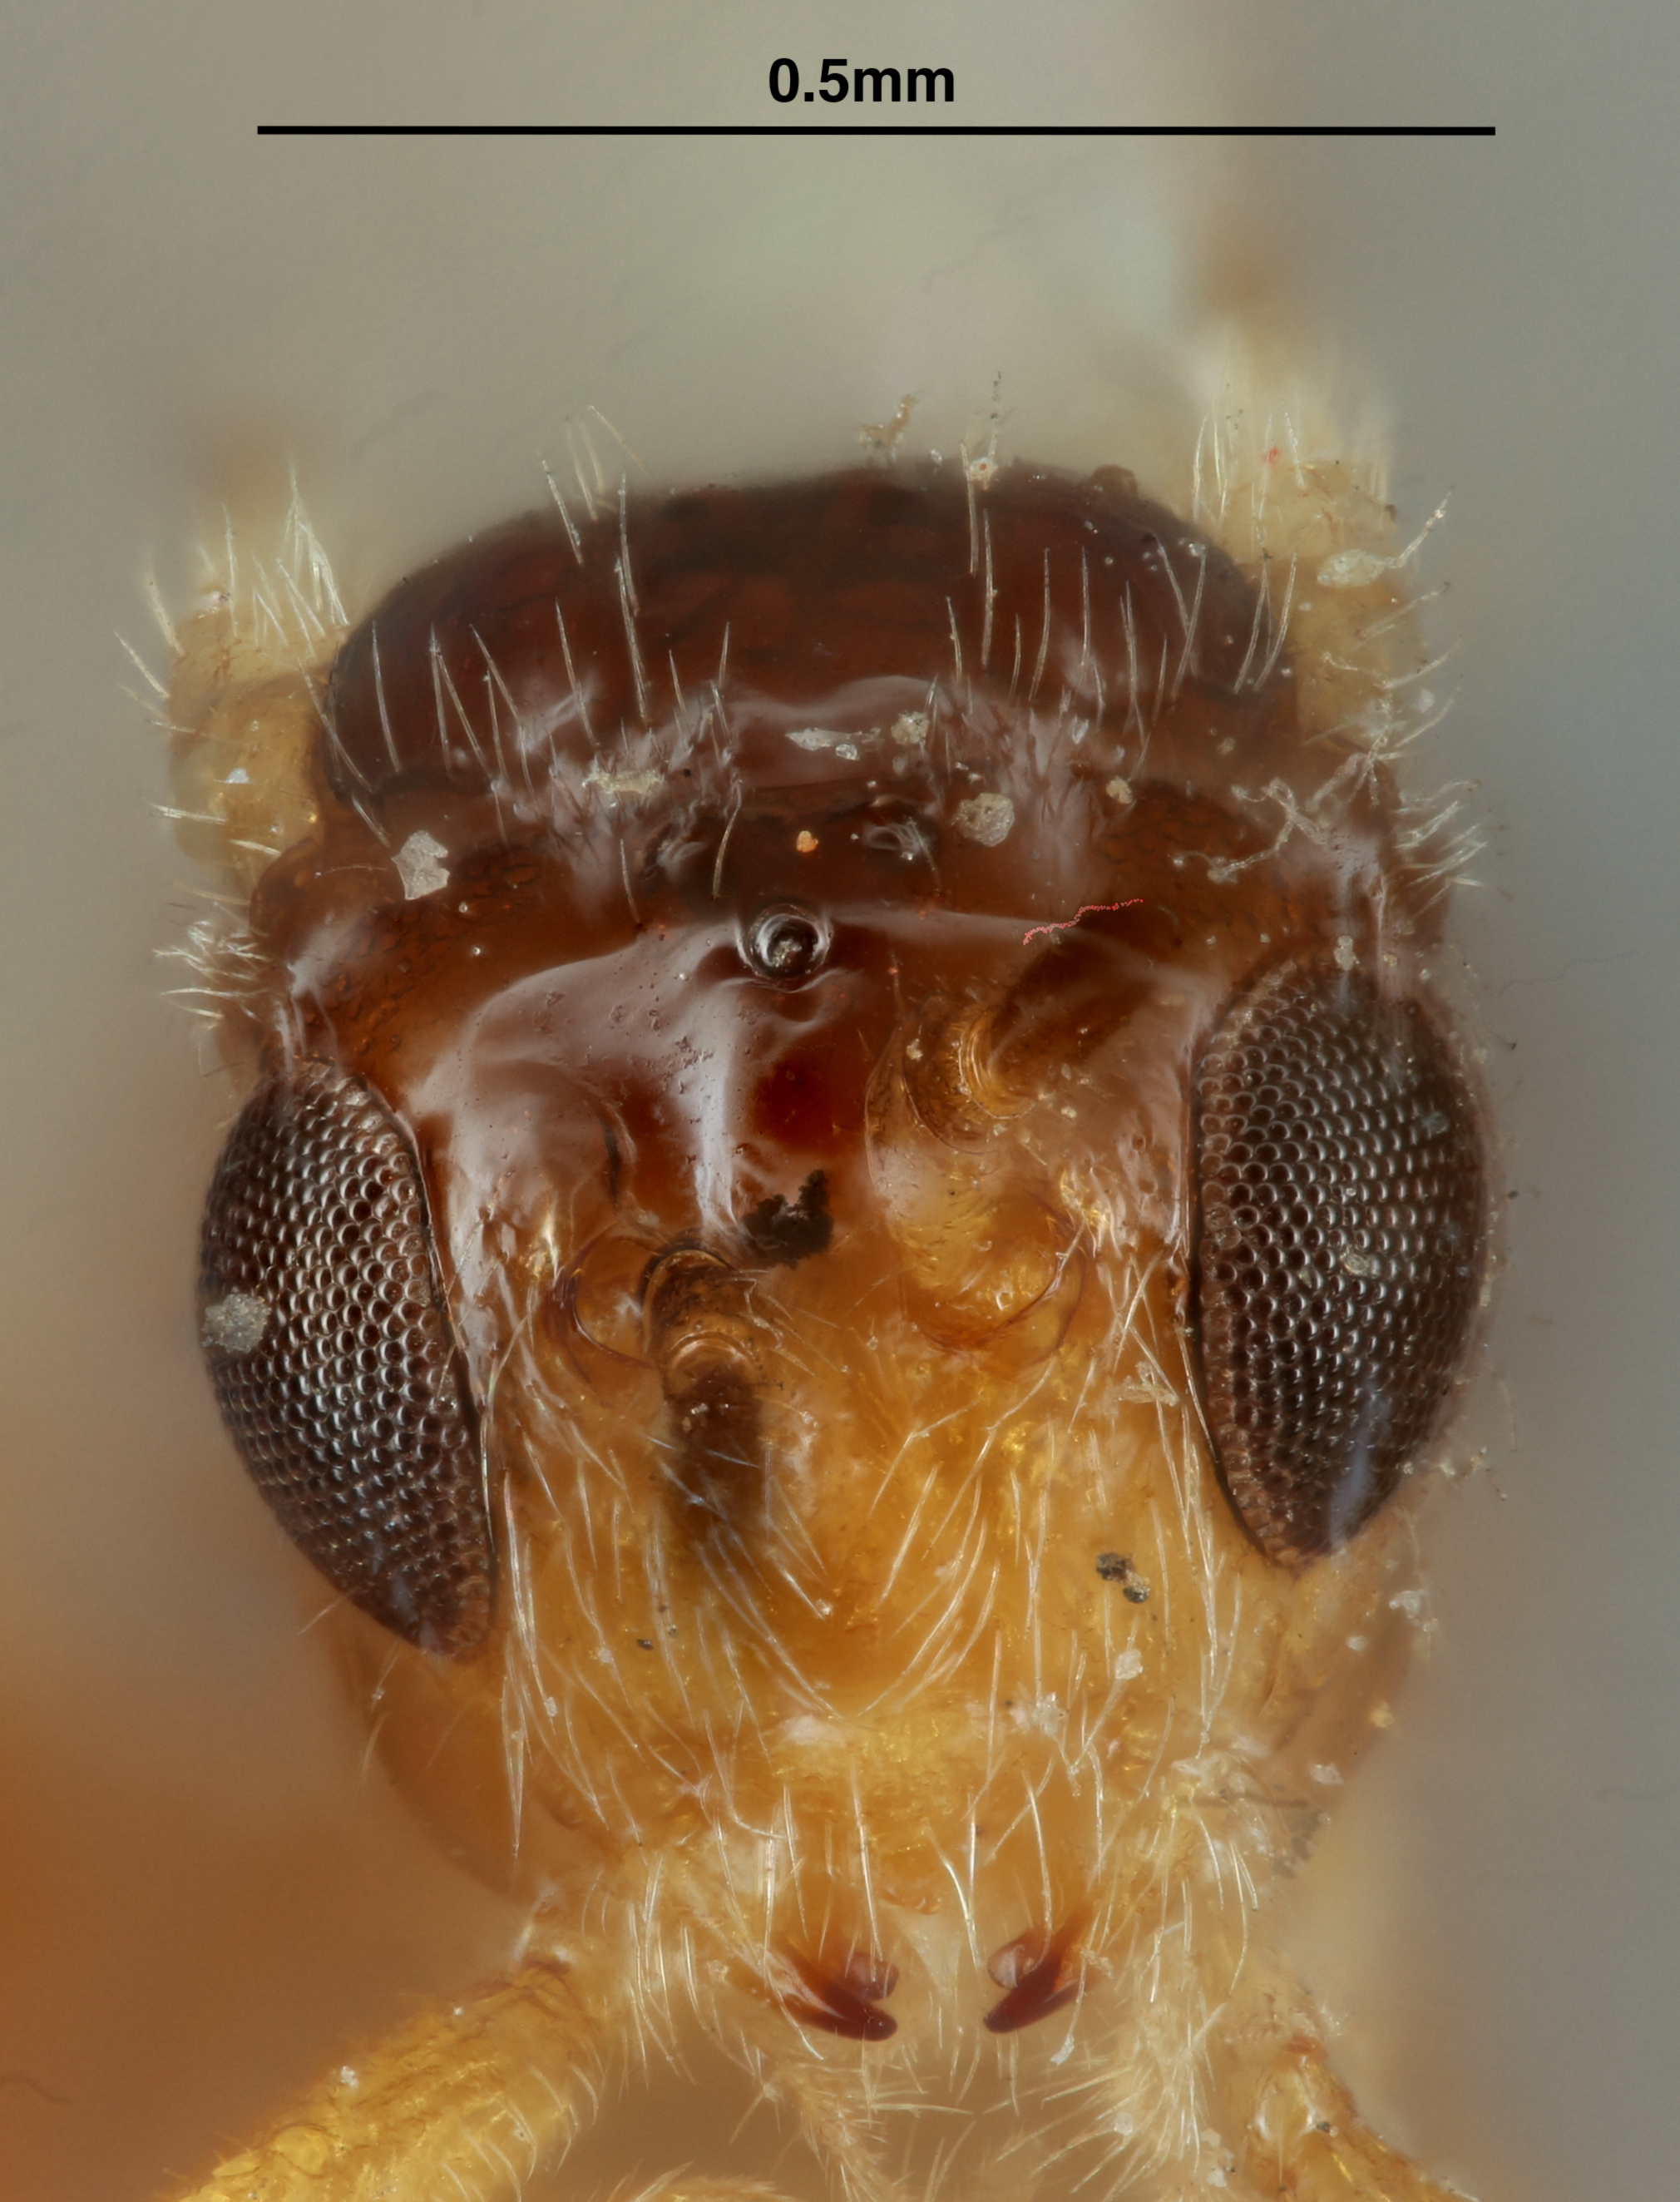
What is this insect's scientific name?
Adelura tibialis
